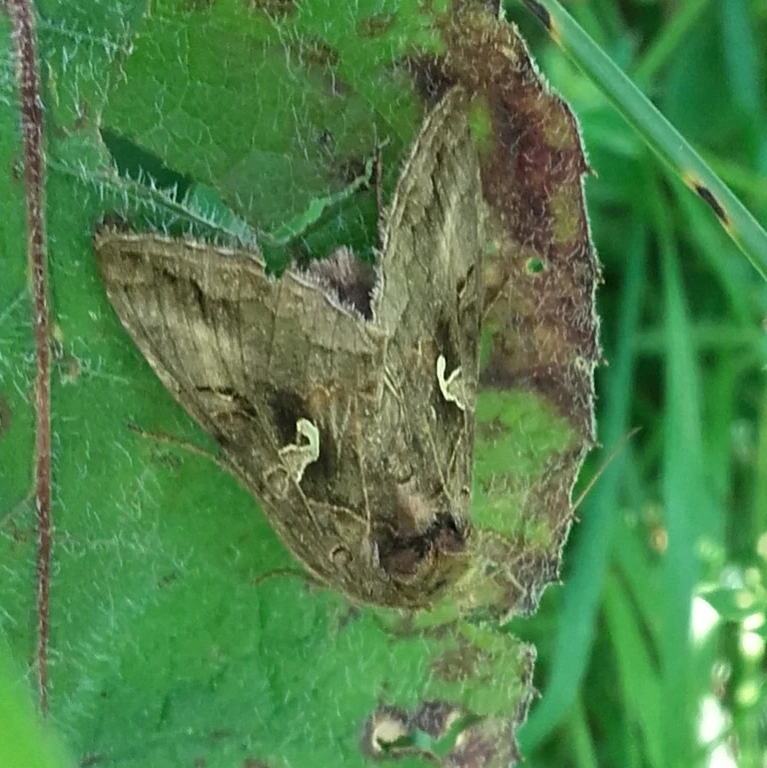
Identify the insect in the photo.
Autographa gamma
